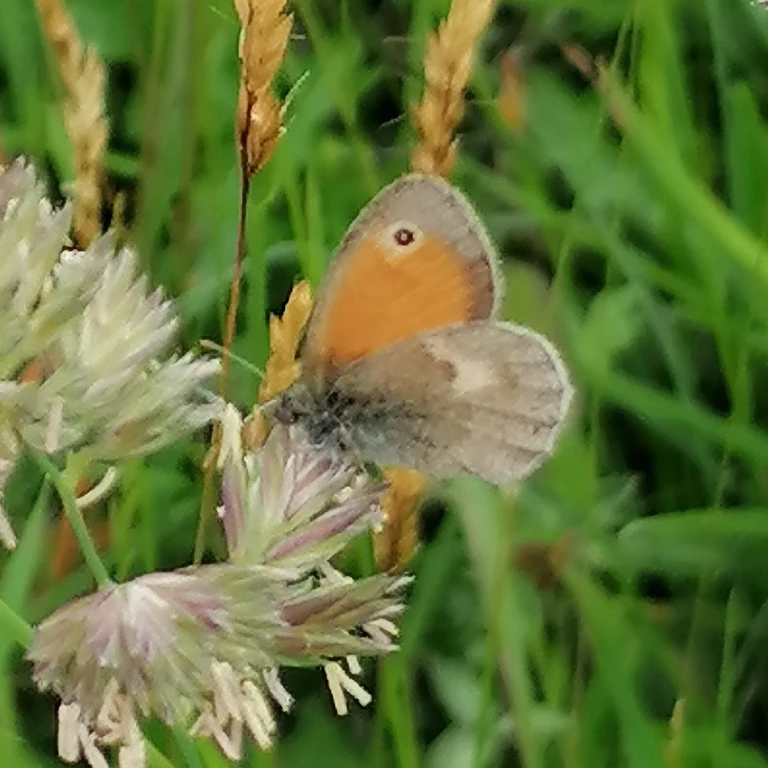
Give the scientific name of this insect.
Coenonympha pamphilus
